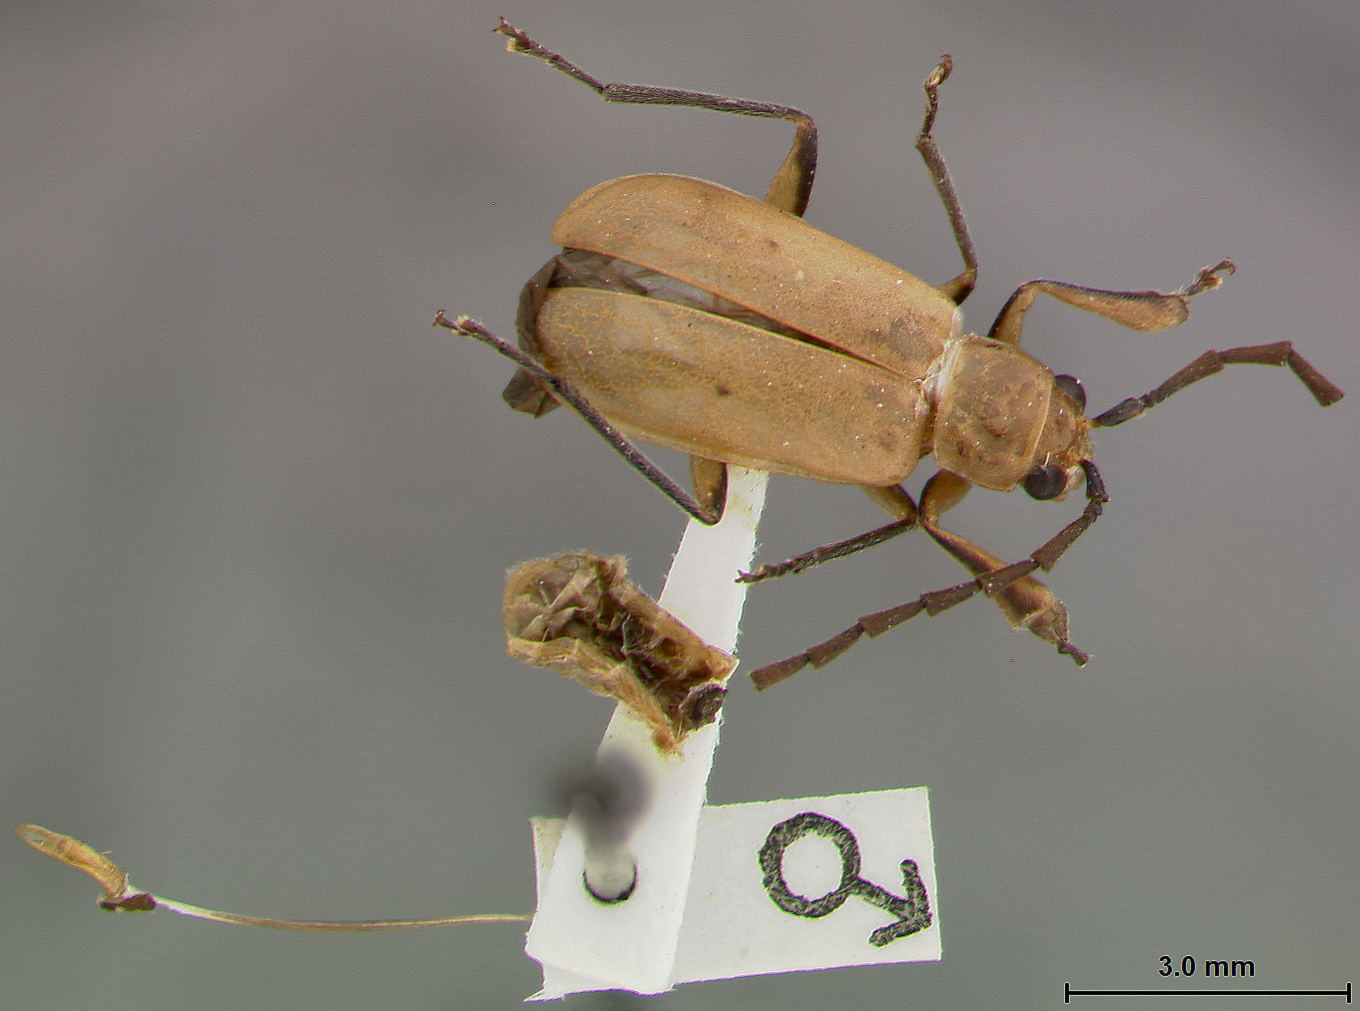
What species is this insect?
Platymorpha homoia
